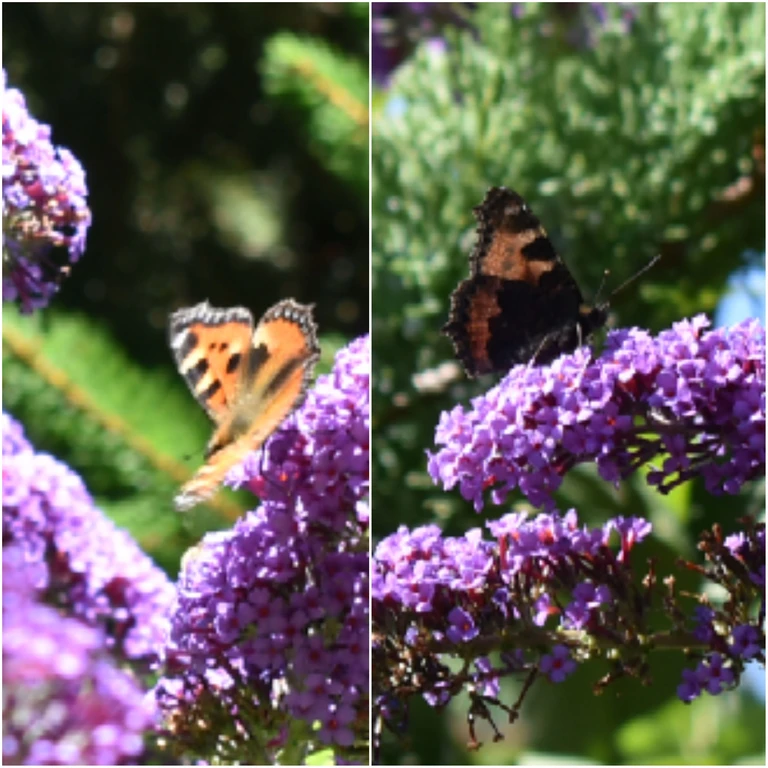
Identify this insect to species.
Aglais urticae
